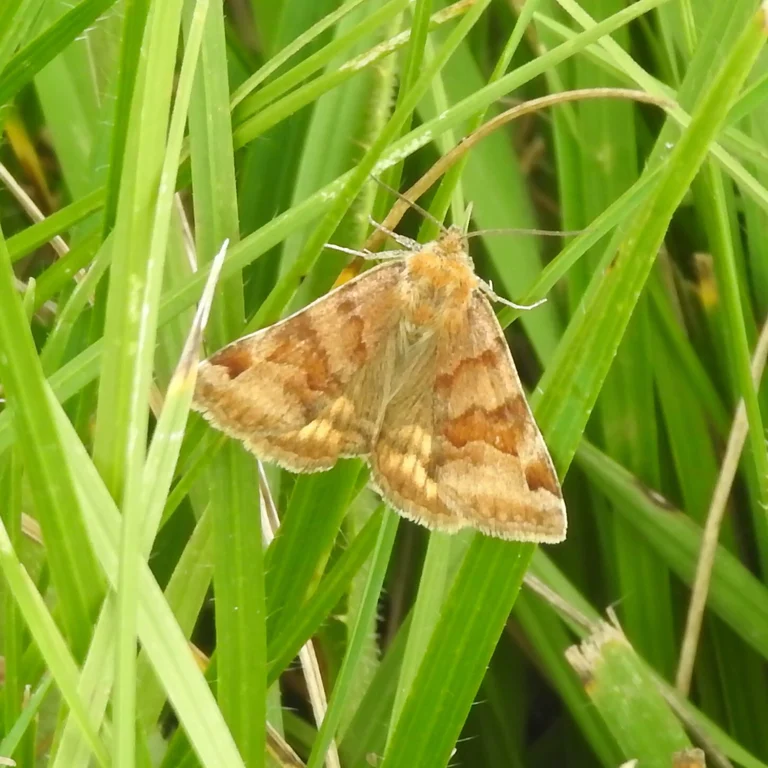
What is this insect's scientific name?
Euclidia glyphica
